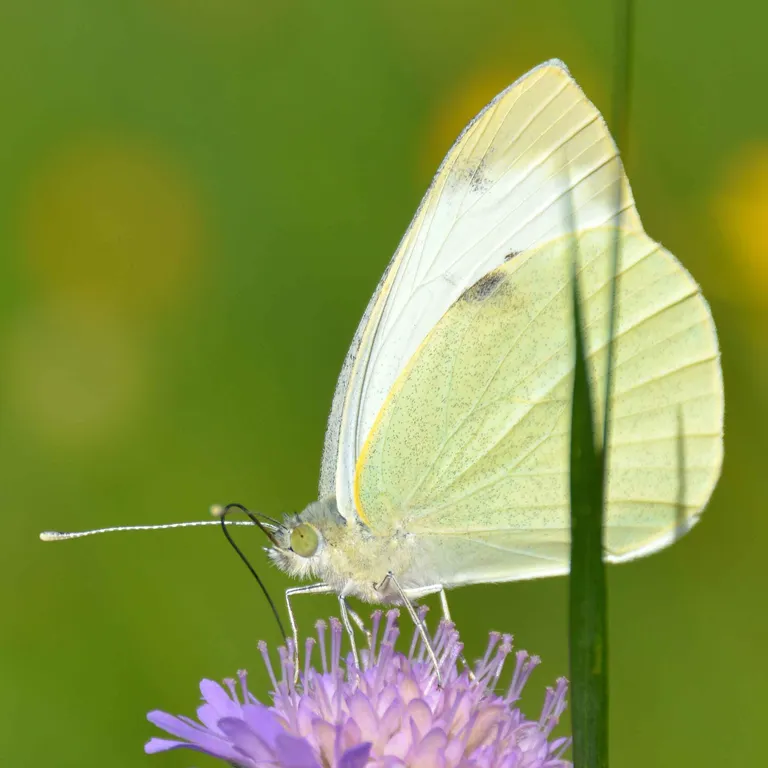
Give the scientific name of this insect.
Pieris brassicae
